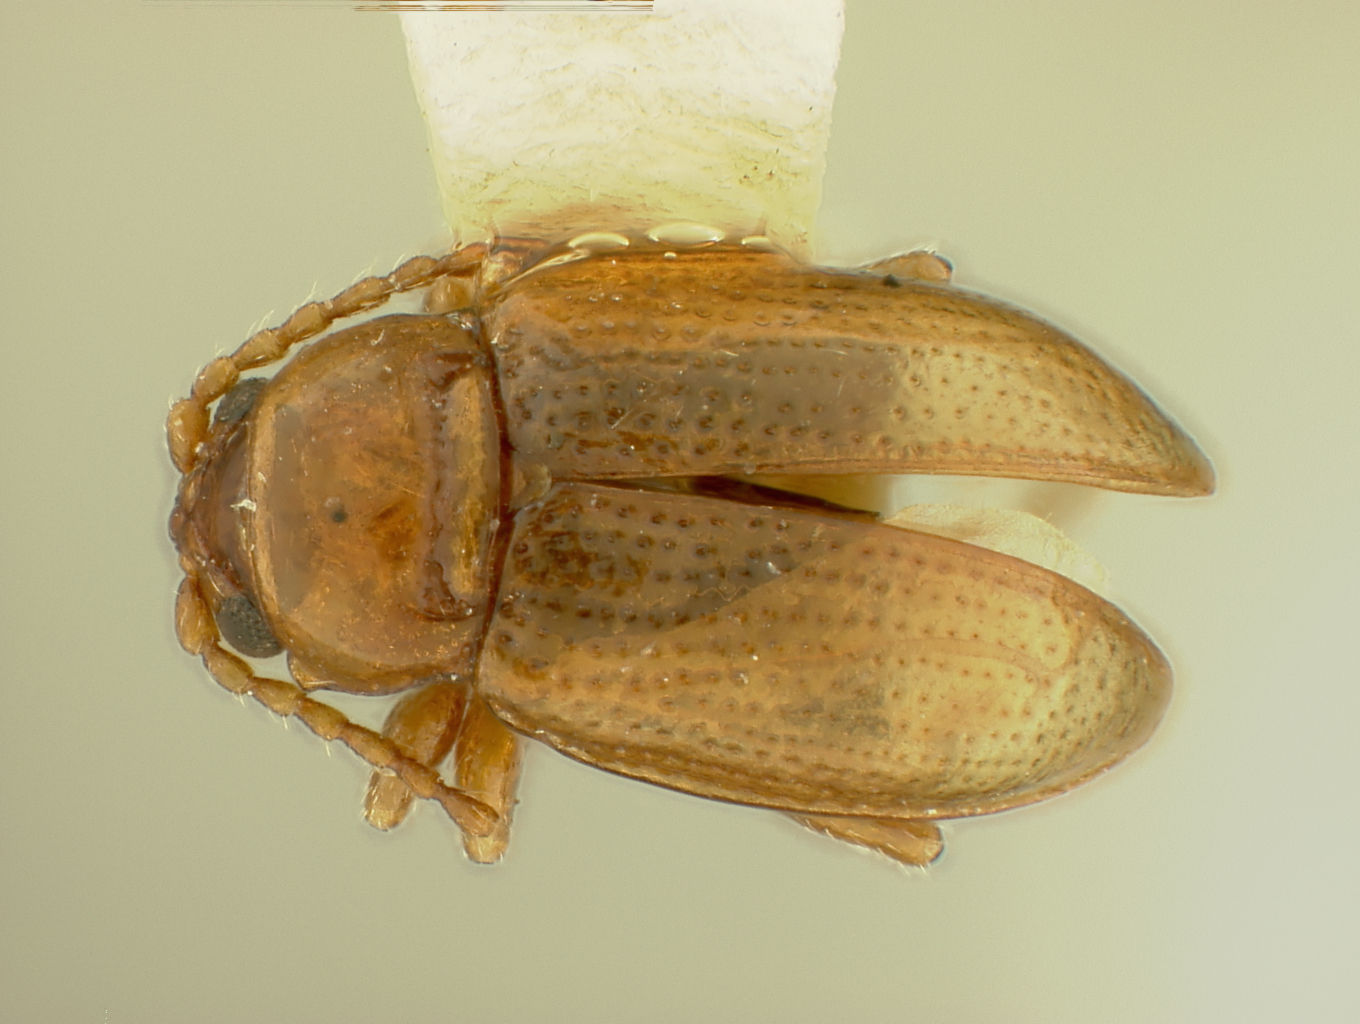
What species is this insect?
Derocrepis oregoni
